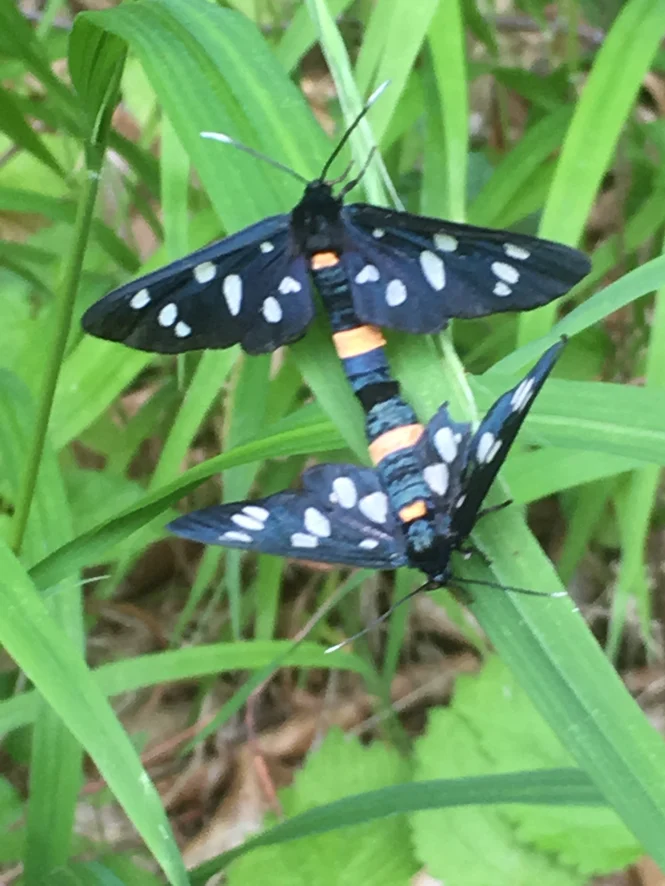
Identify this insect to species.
Amata phegea
